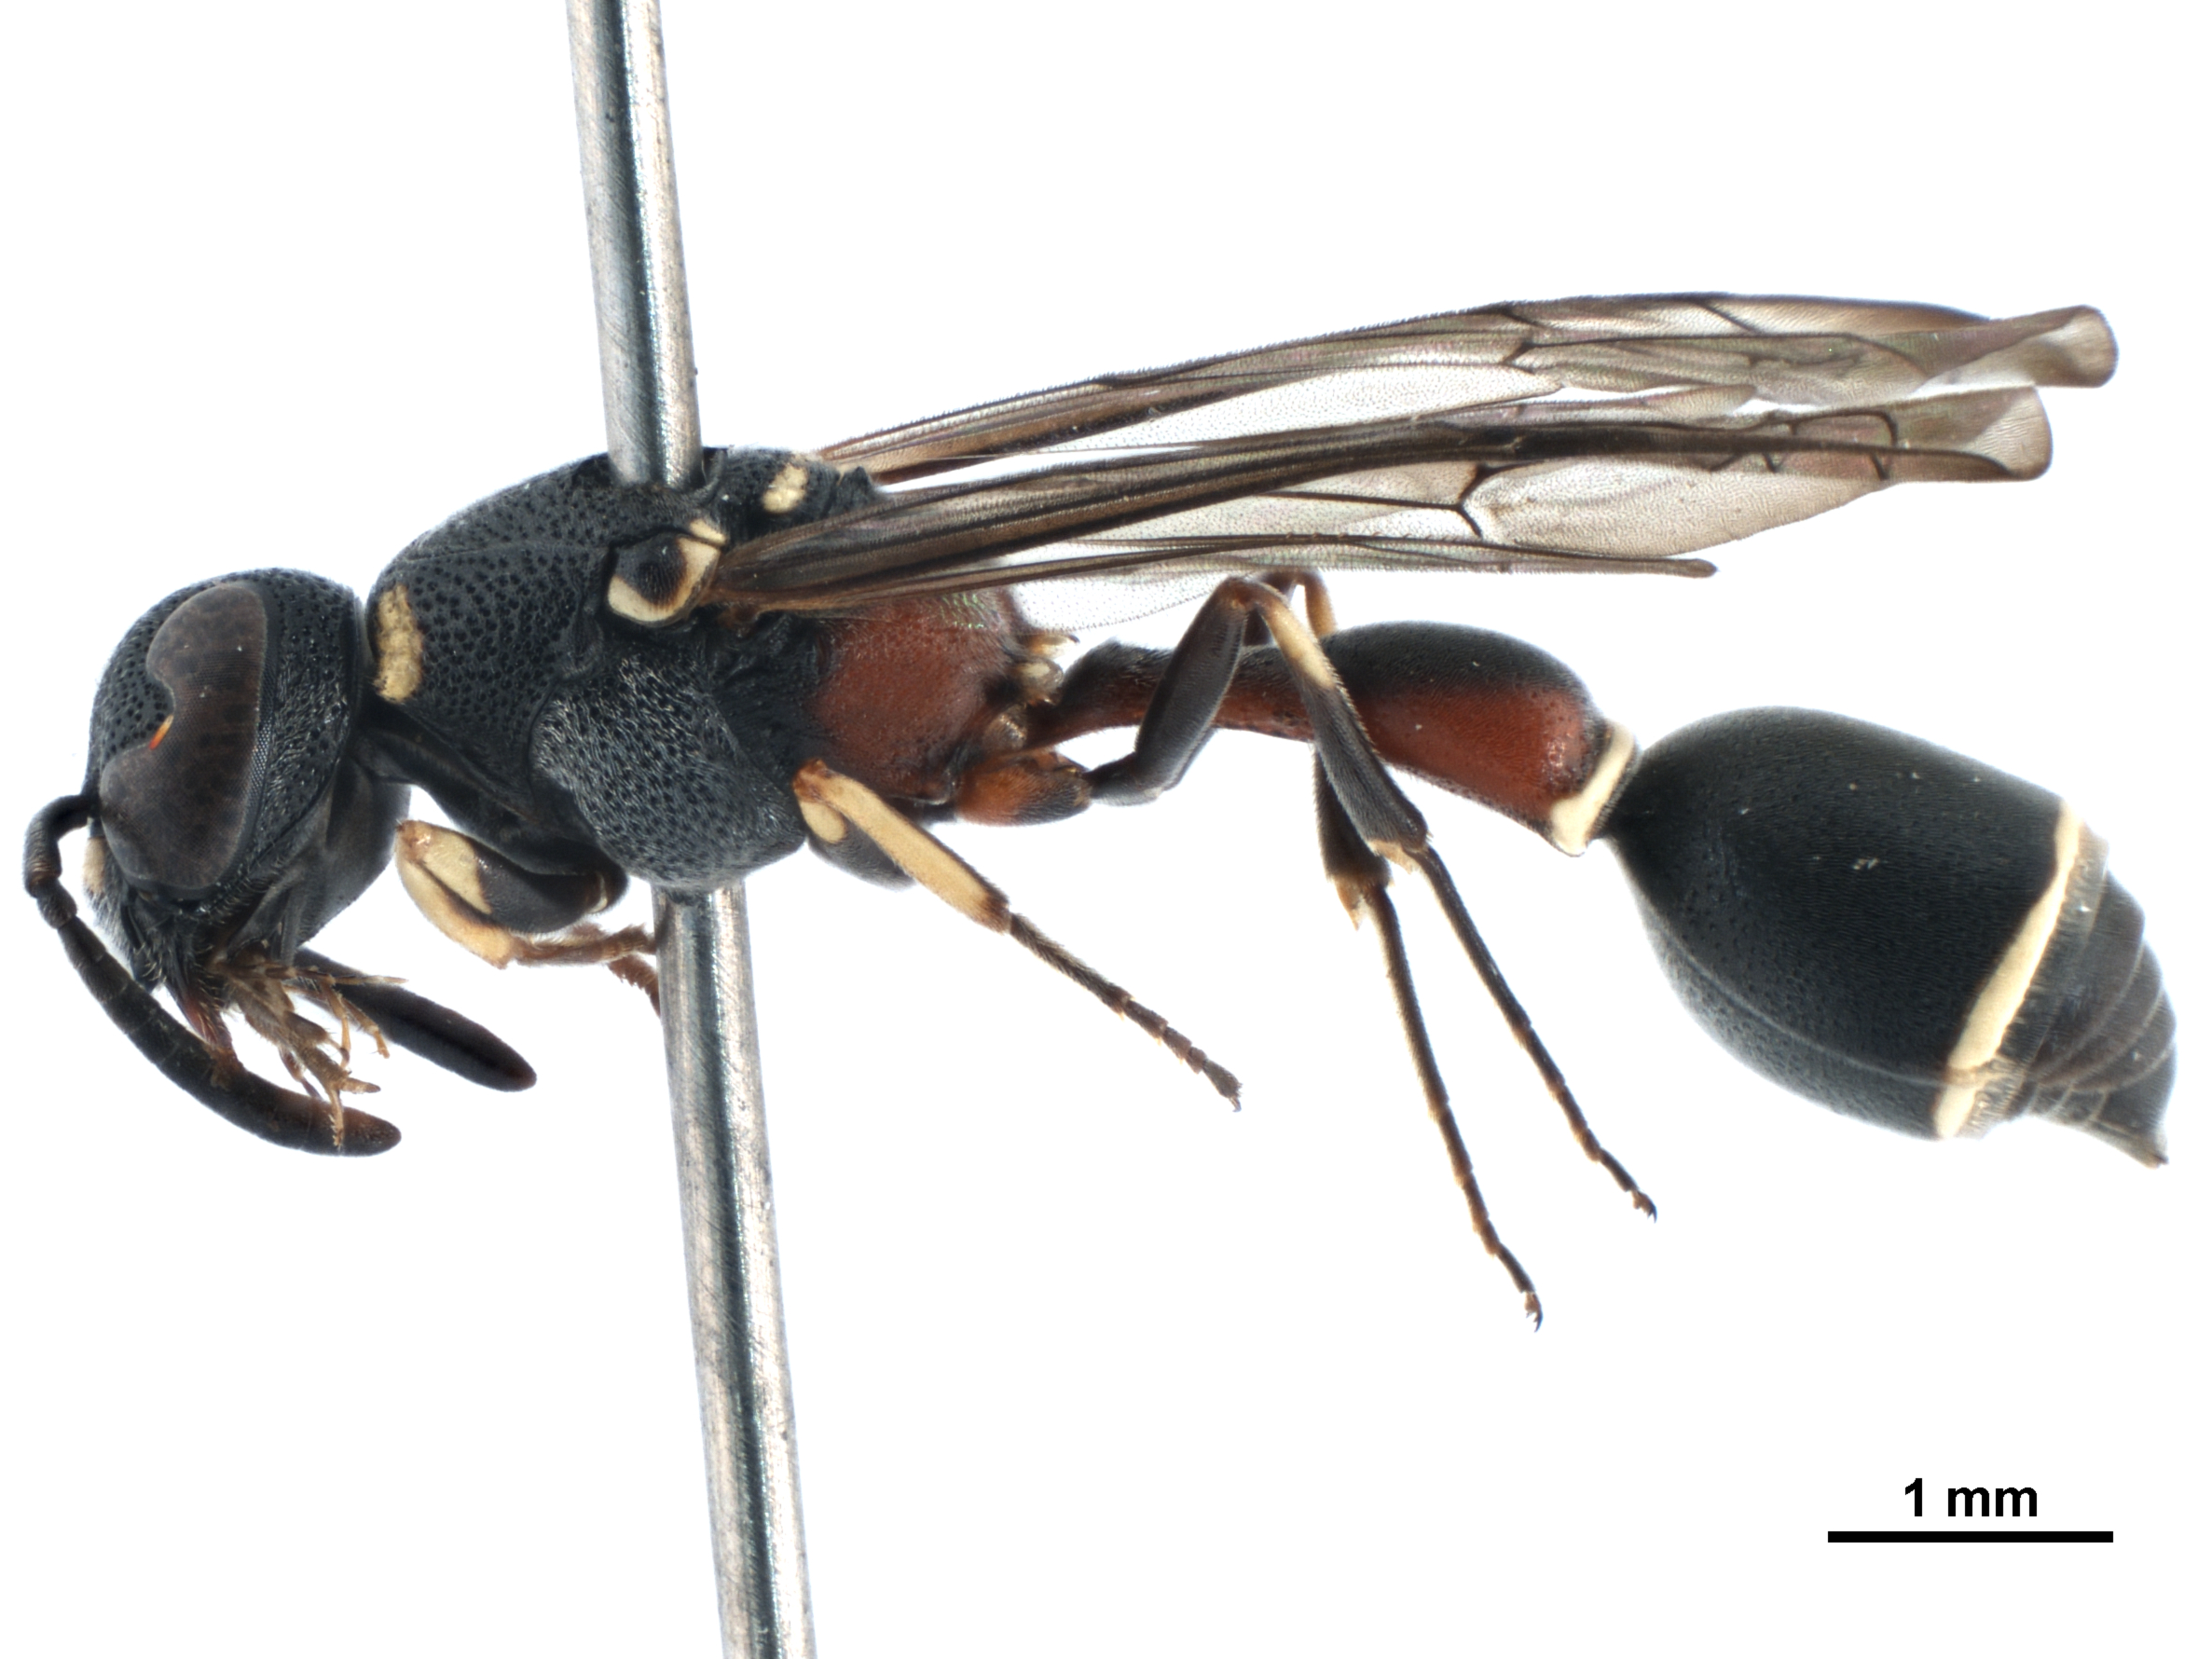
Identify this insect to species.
Labus pusillus
